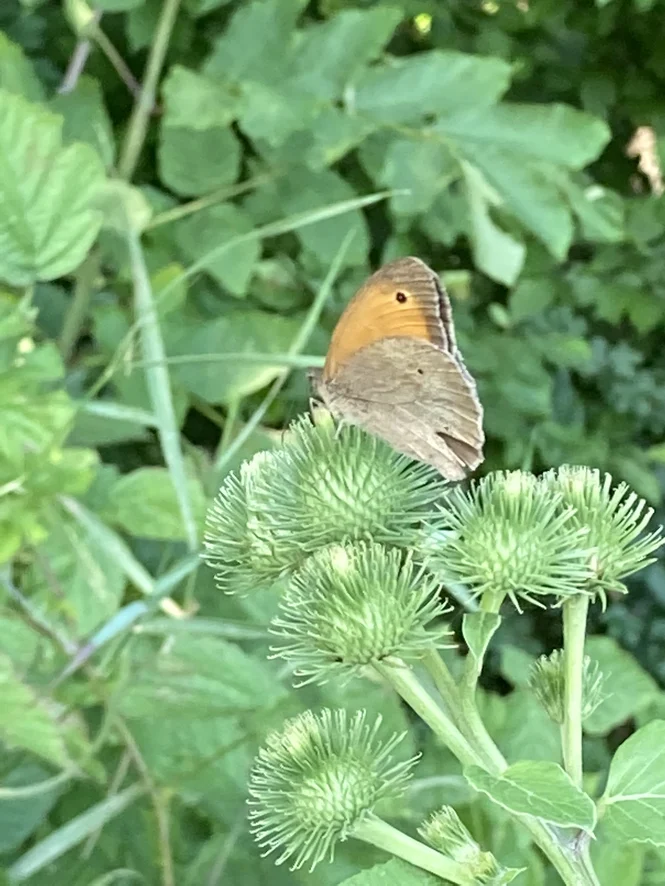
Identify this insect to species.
Maniola jurtina
